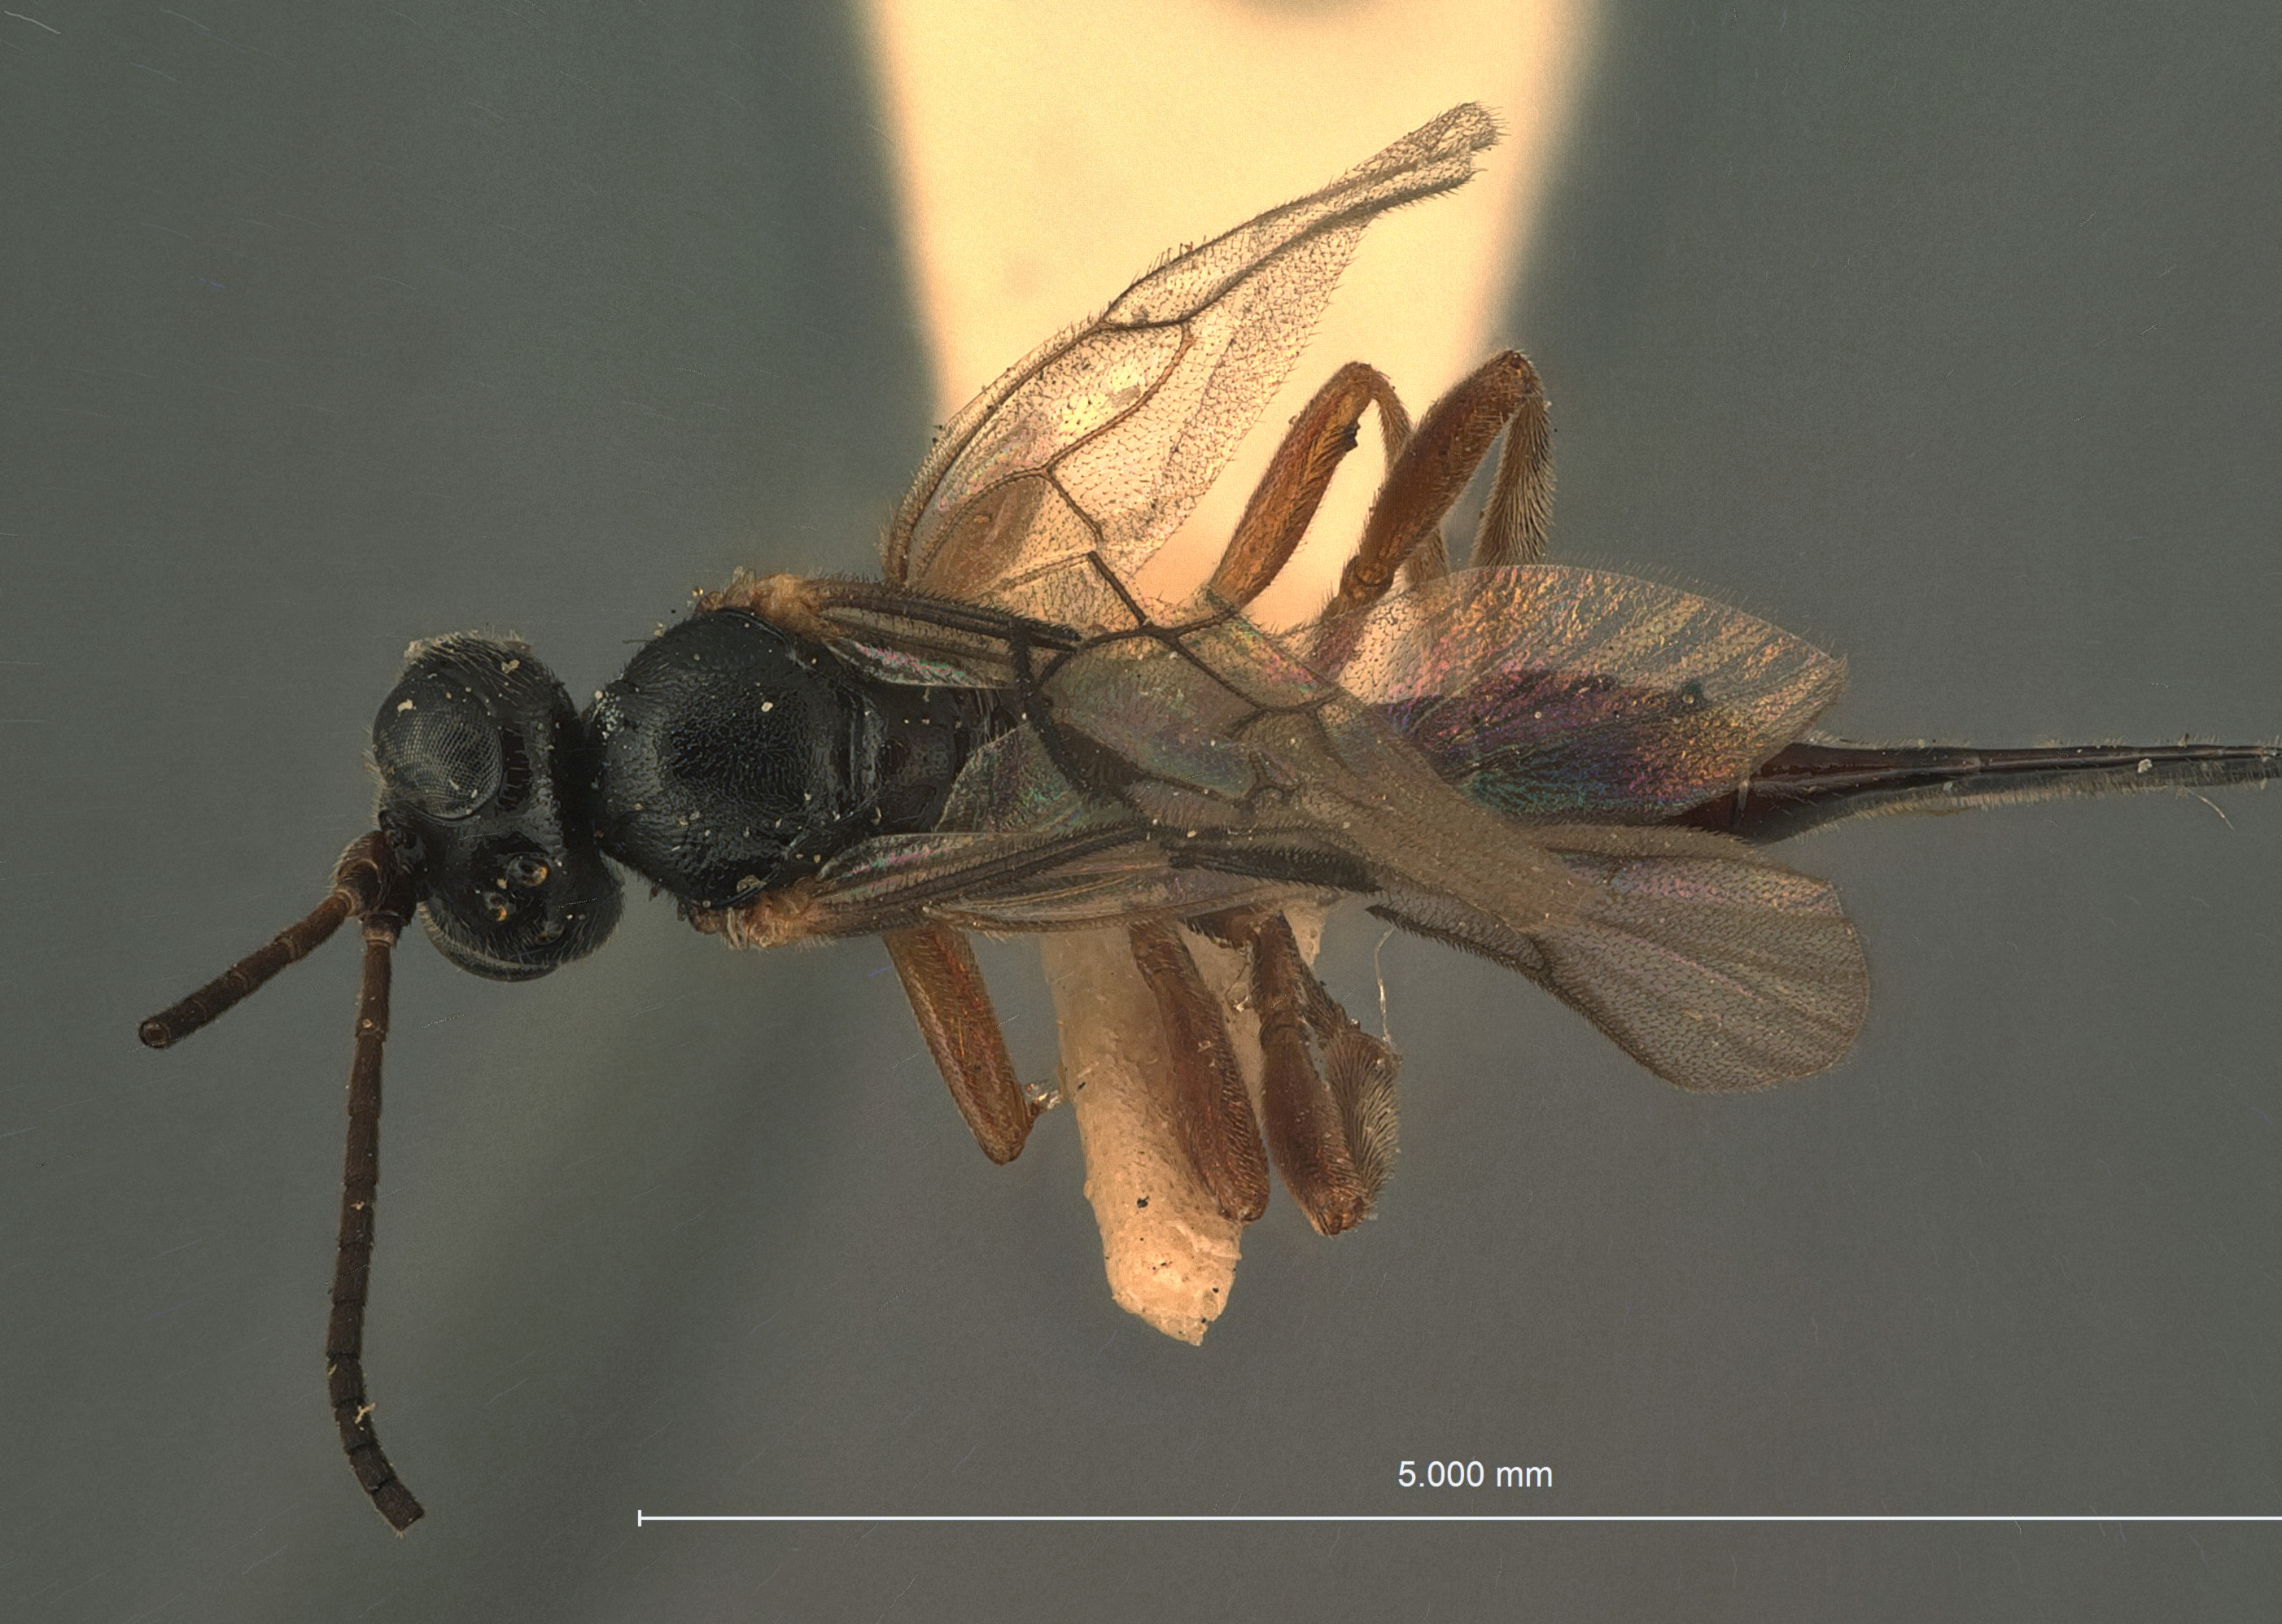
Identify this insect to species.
Atractodes ashmeadi
